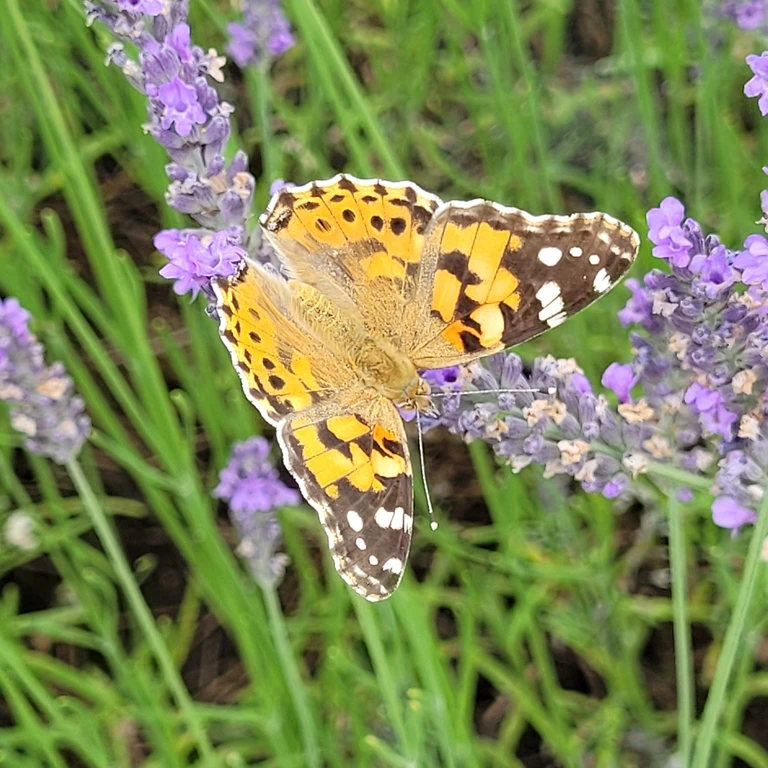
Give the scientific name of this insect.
Vanessa cardui
